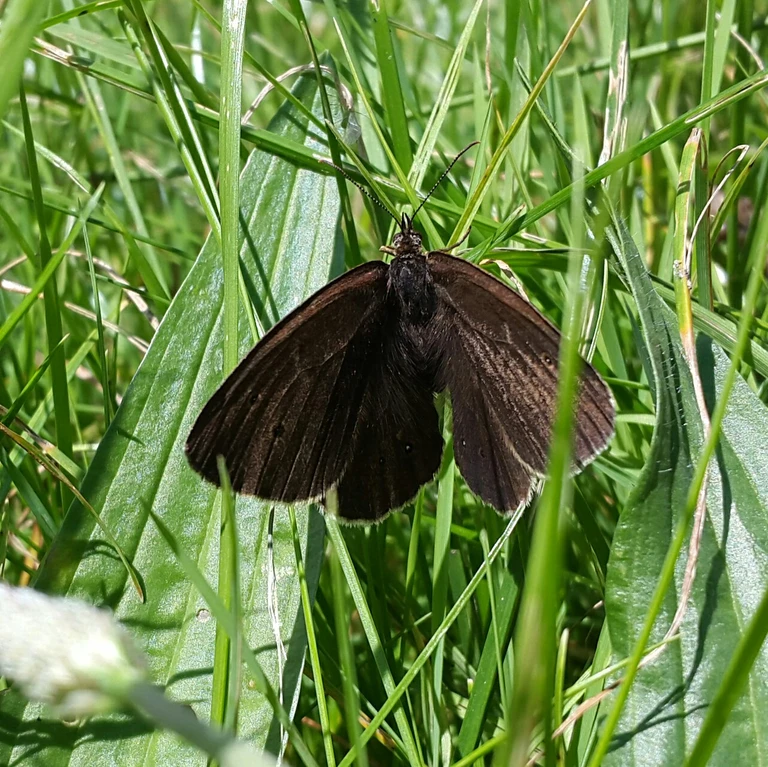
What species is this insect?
Aphantopus hyperantus
